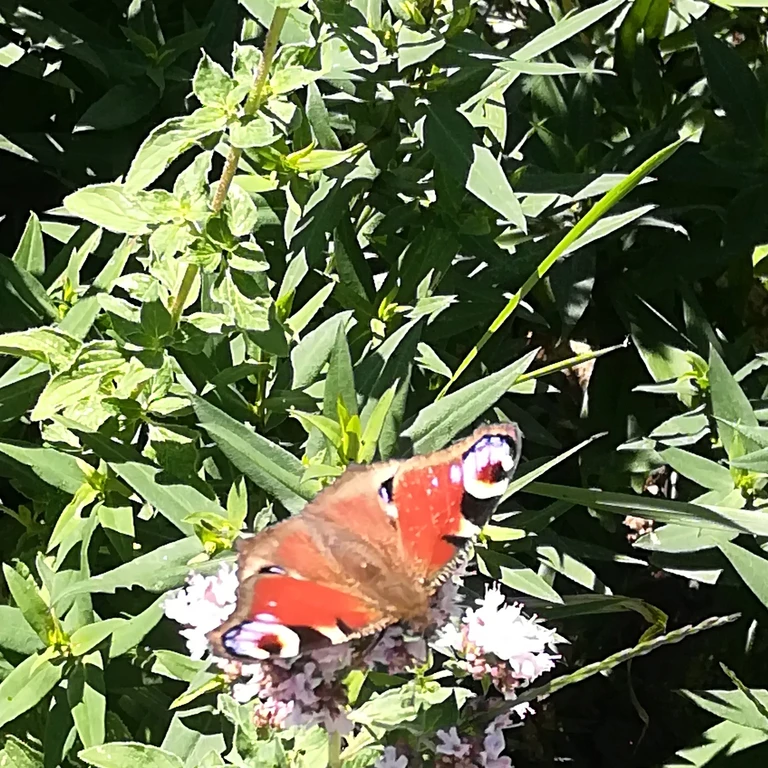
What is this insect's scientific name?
Aglais io
